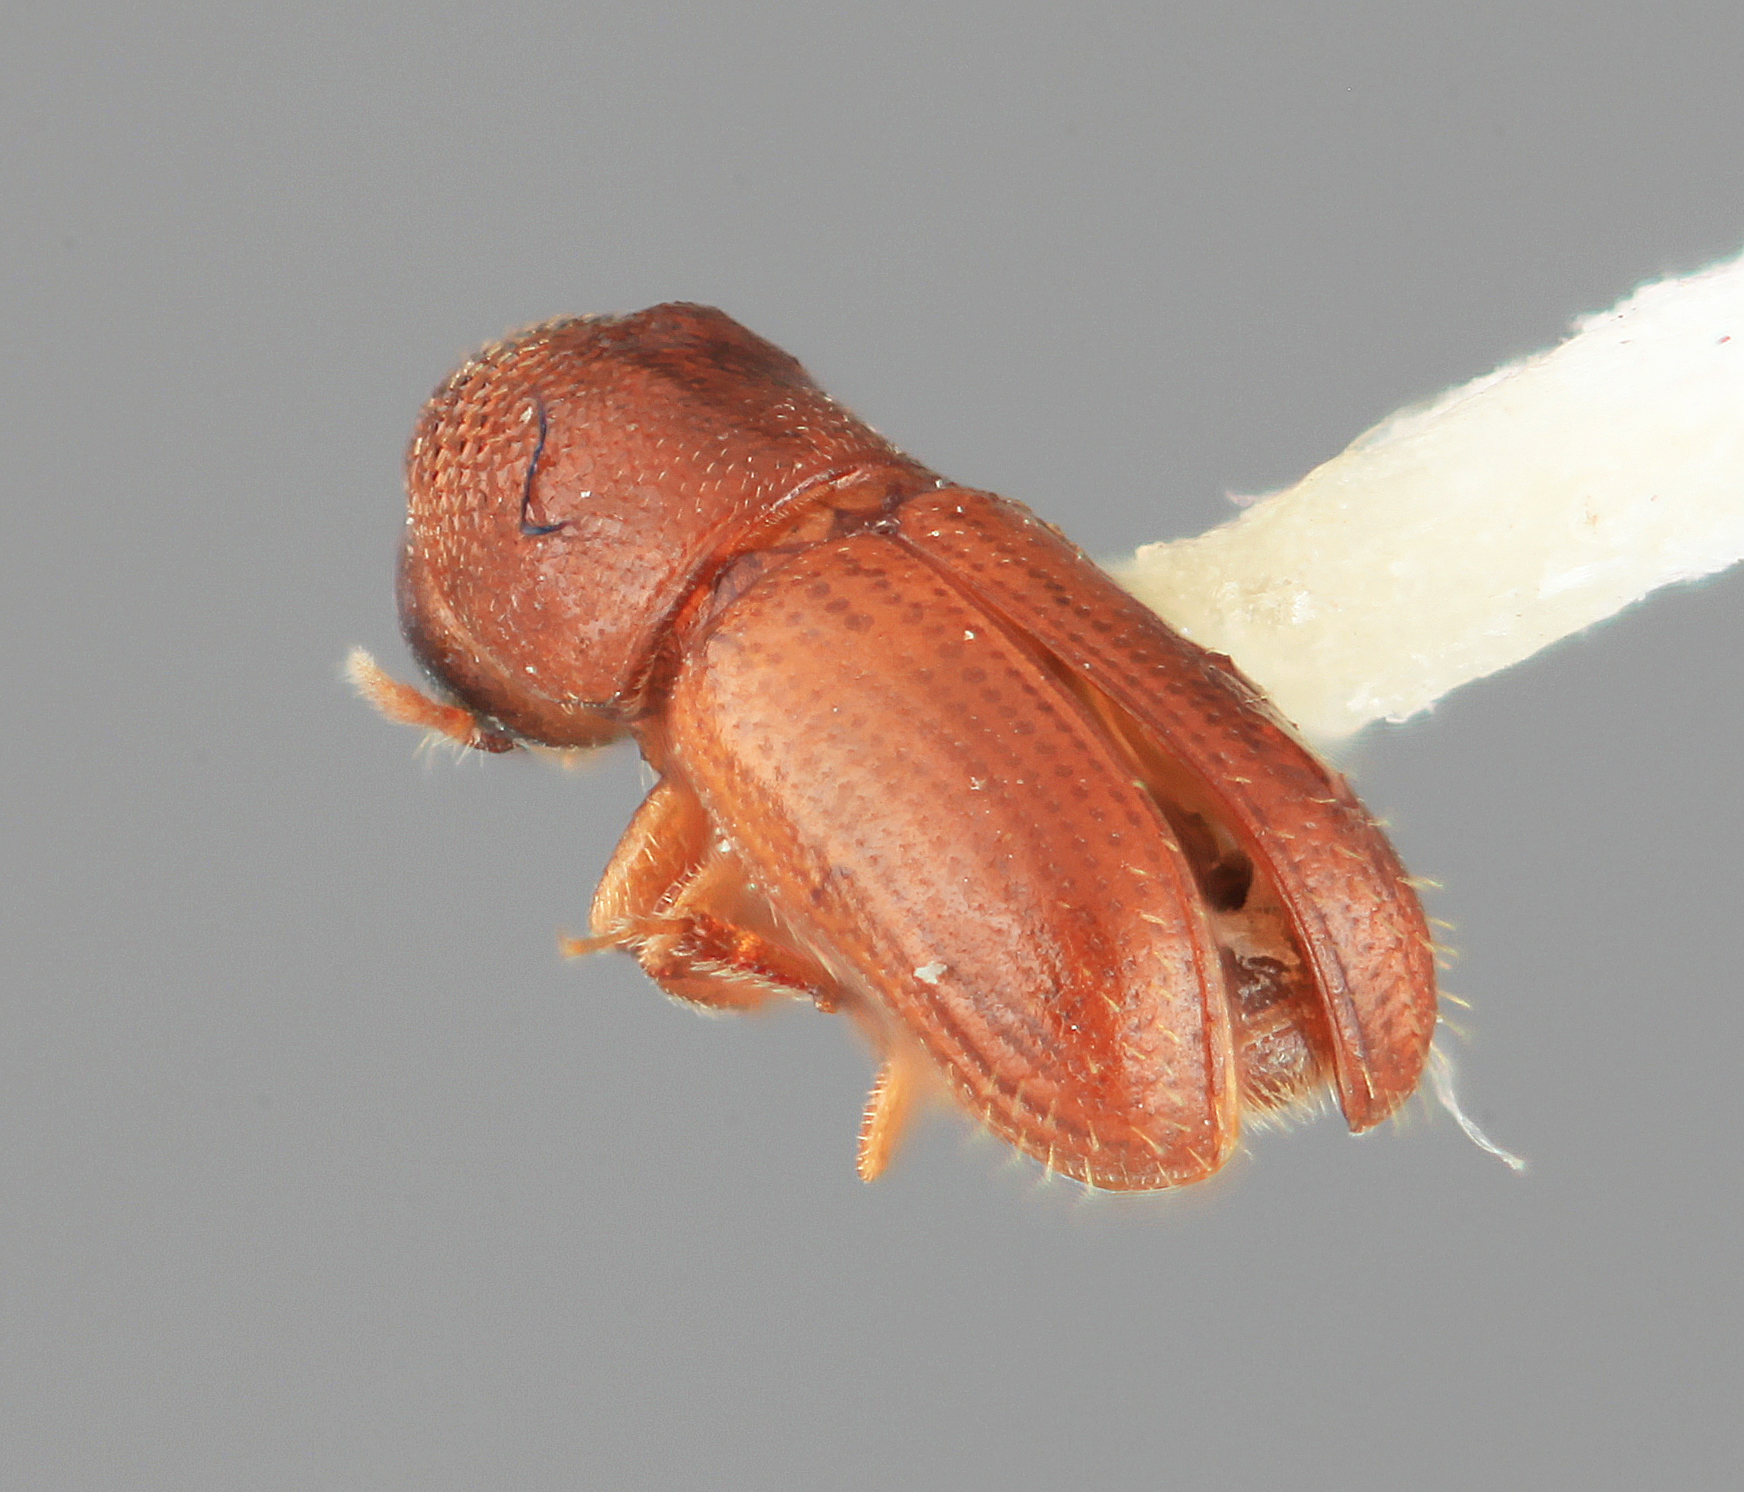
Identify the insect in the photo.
Araptus liminaris
